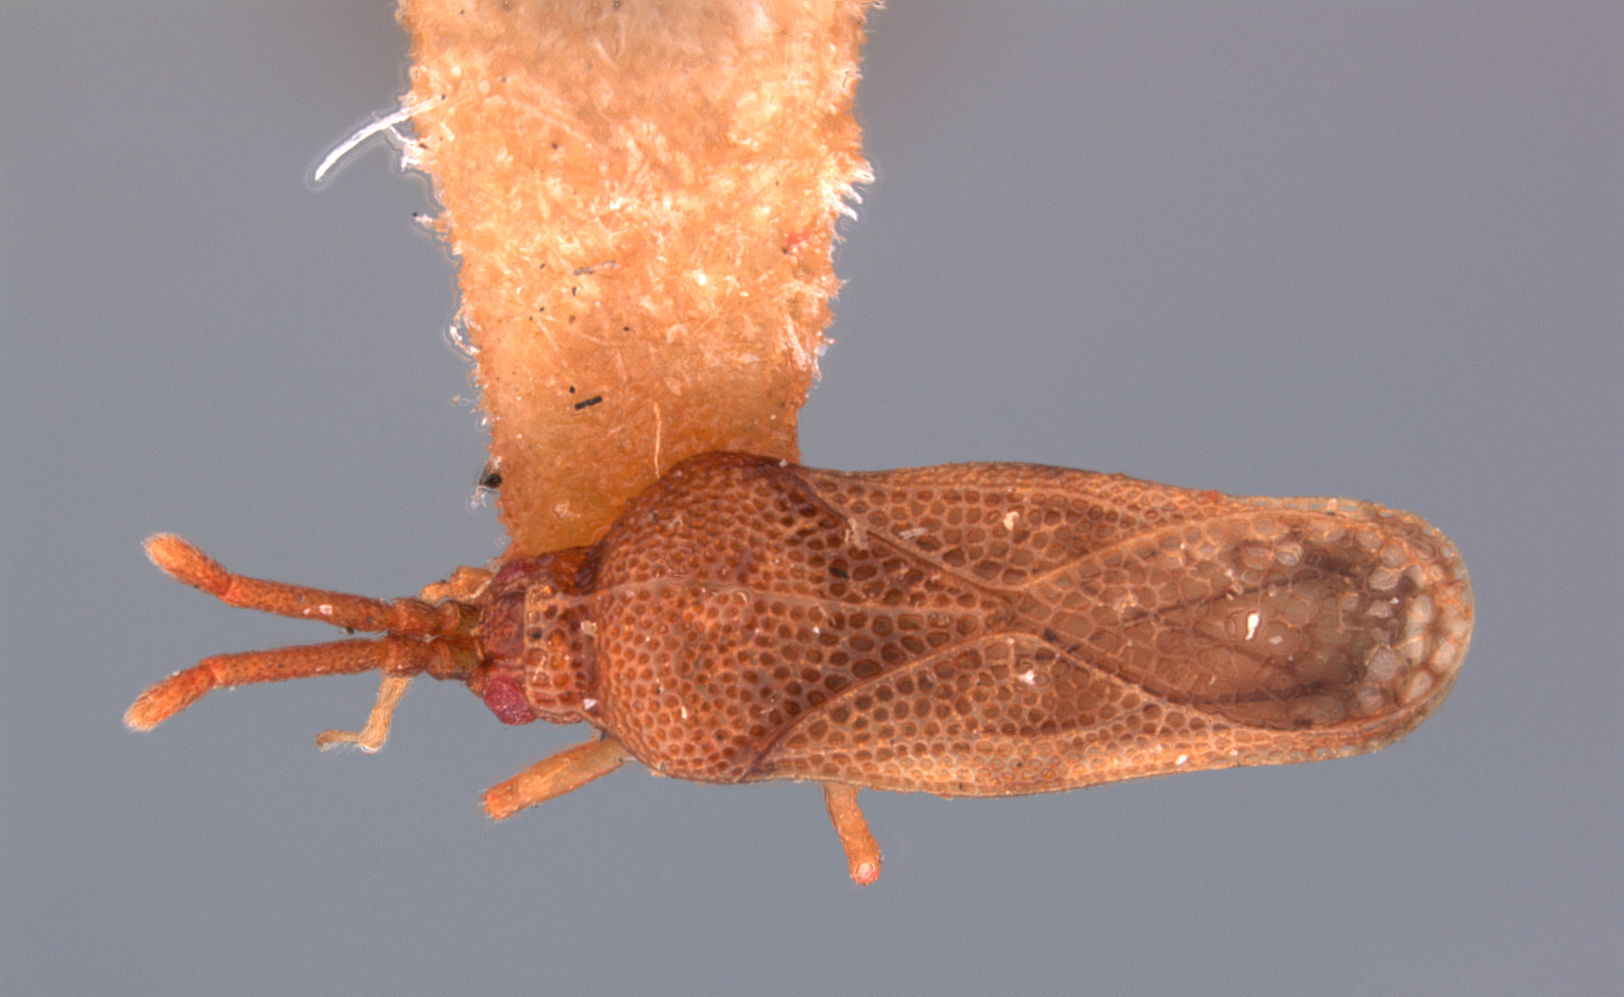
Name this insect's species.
Leptoypha ilicis
